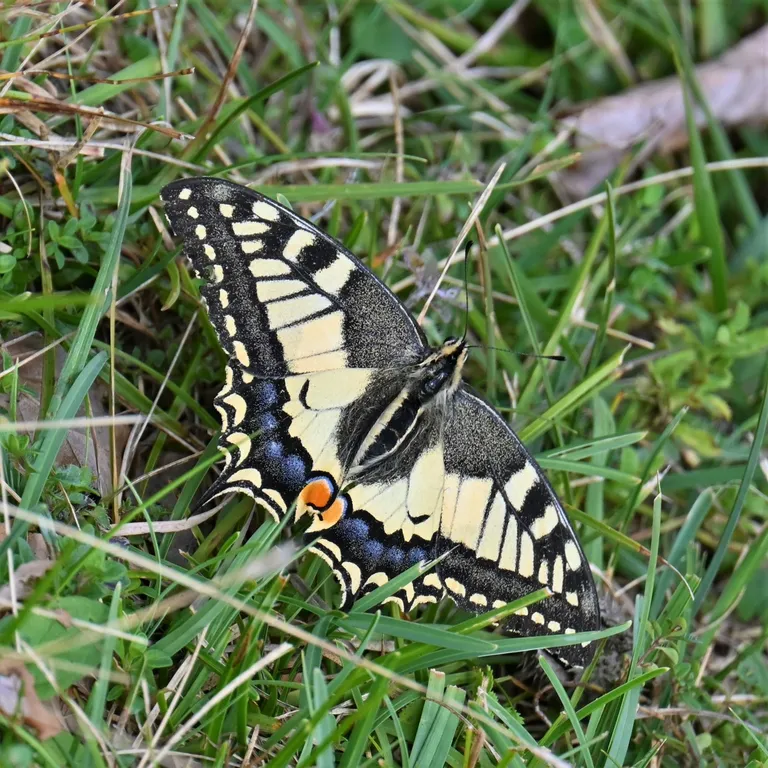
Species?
Papilio machaon
